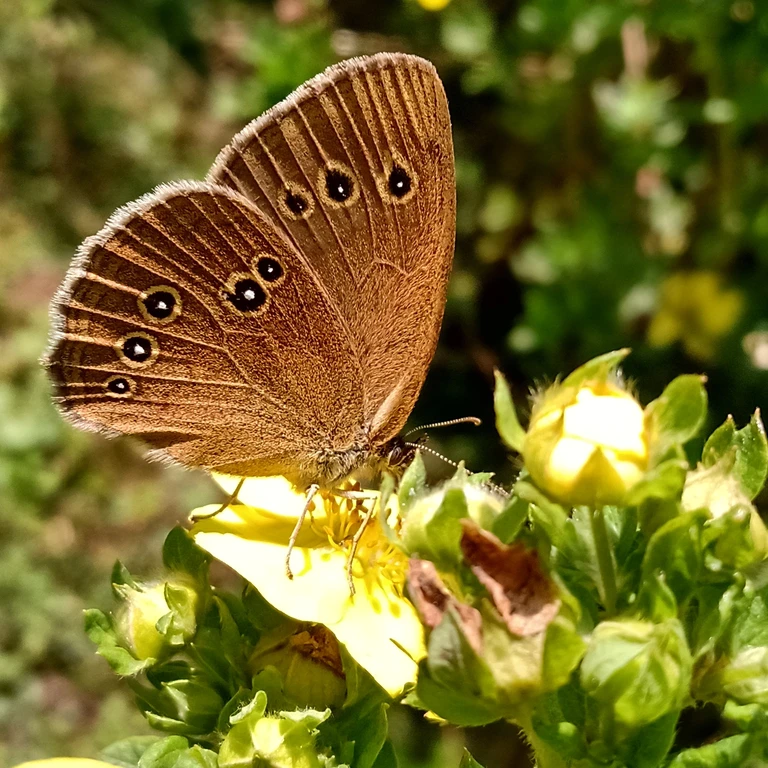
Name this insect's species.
Aphantopus hyperantus
